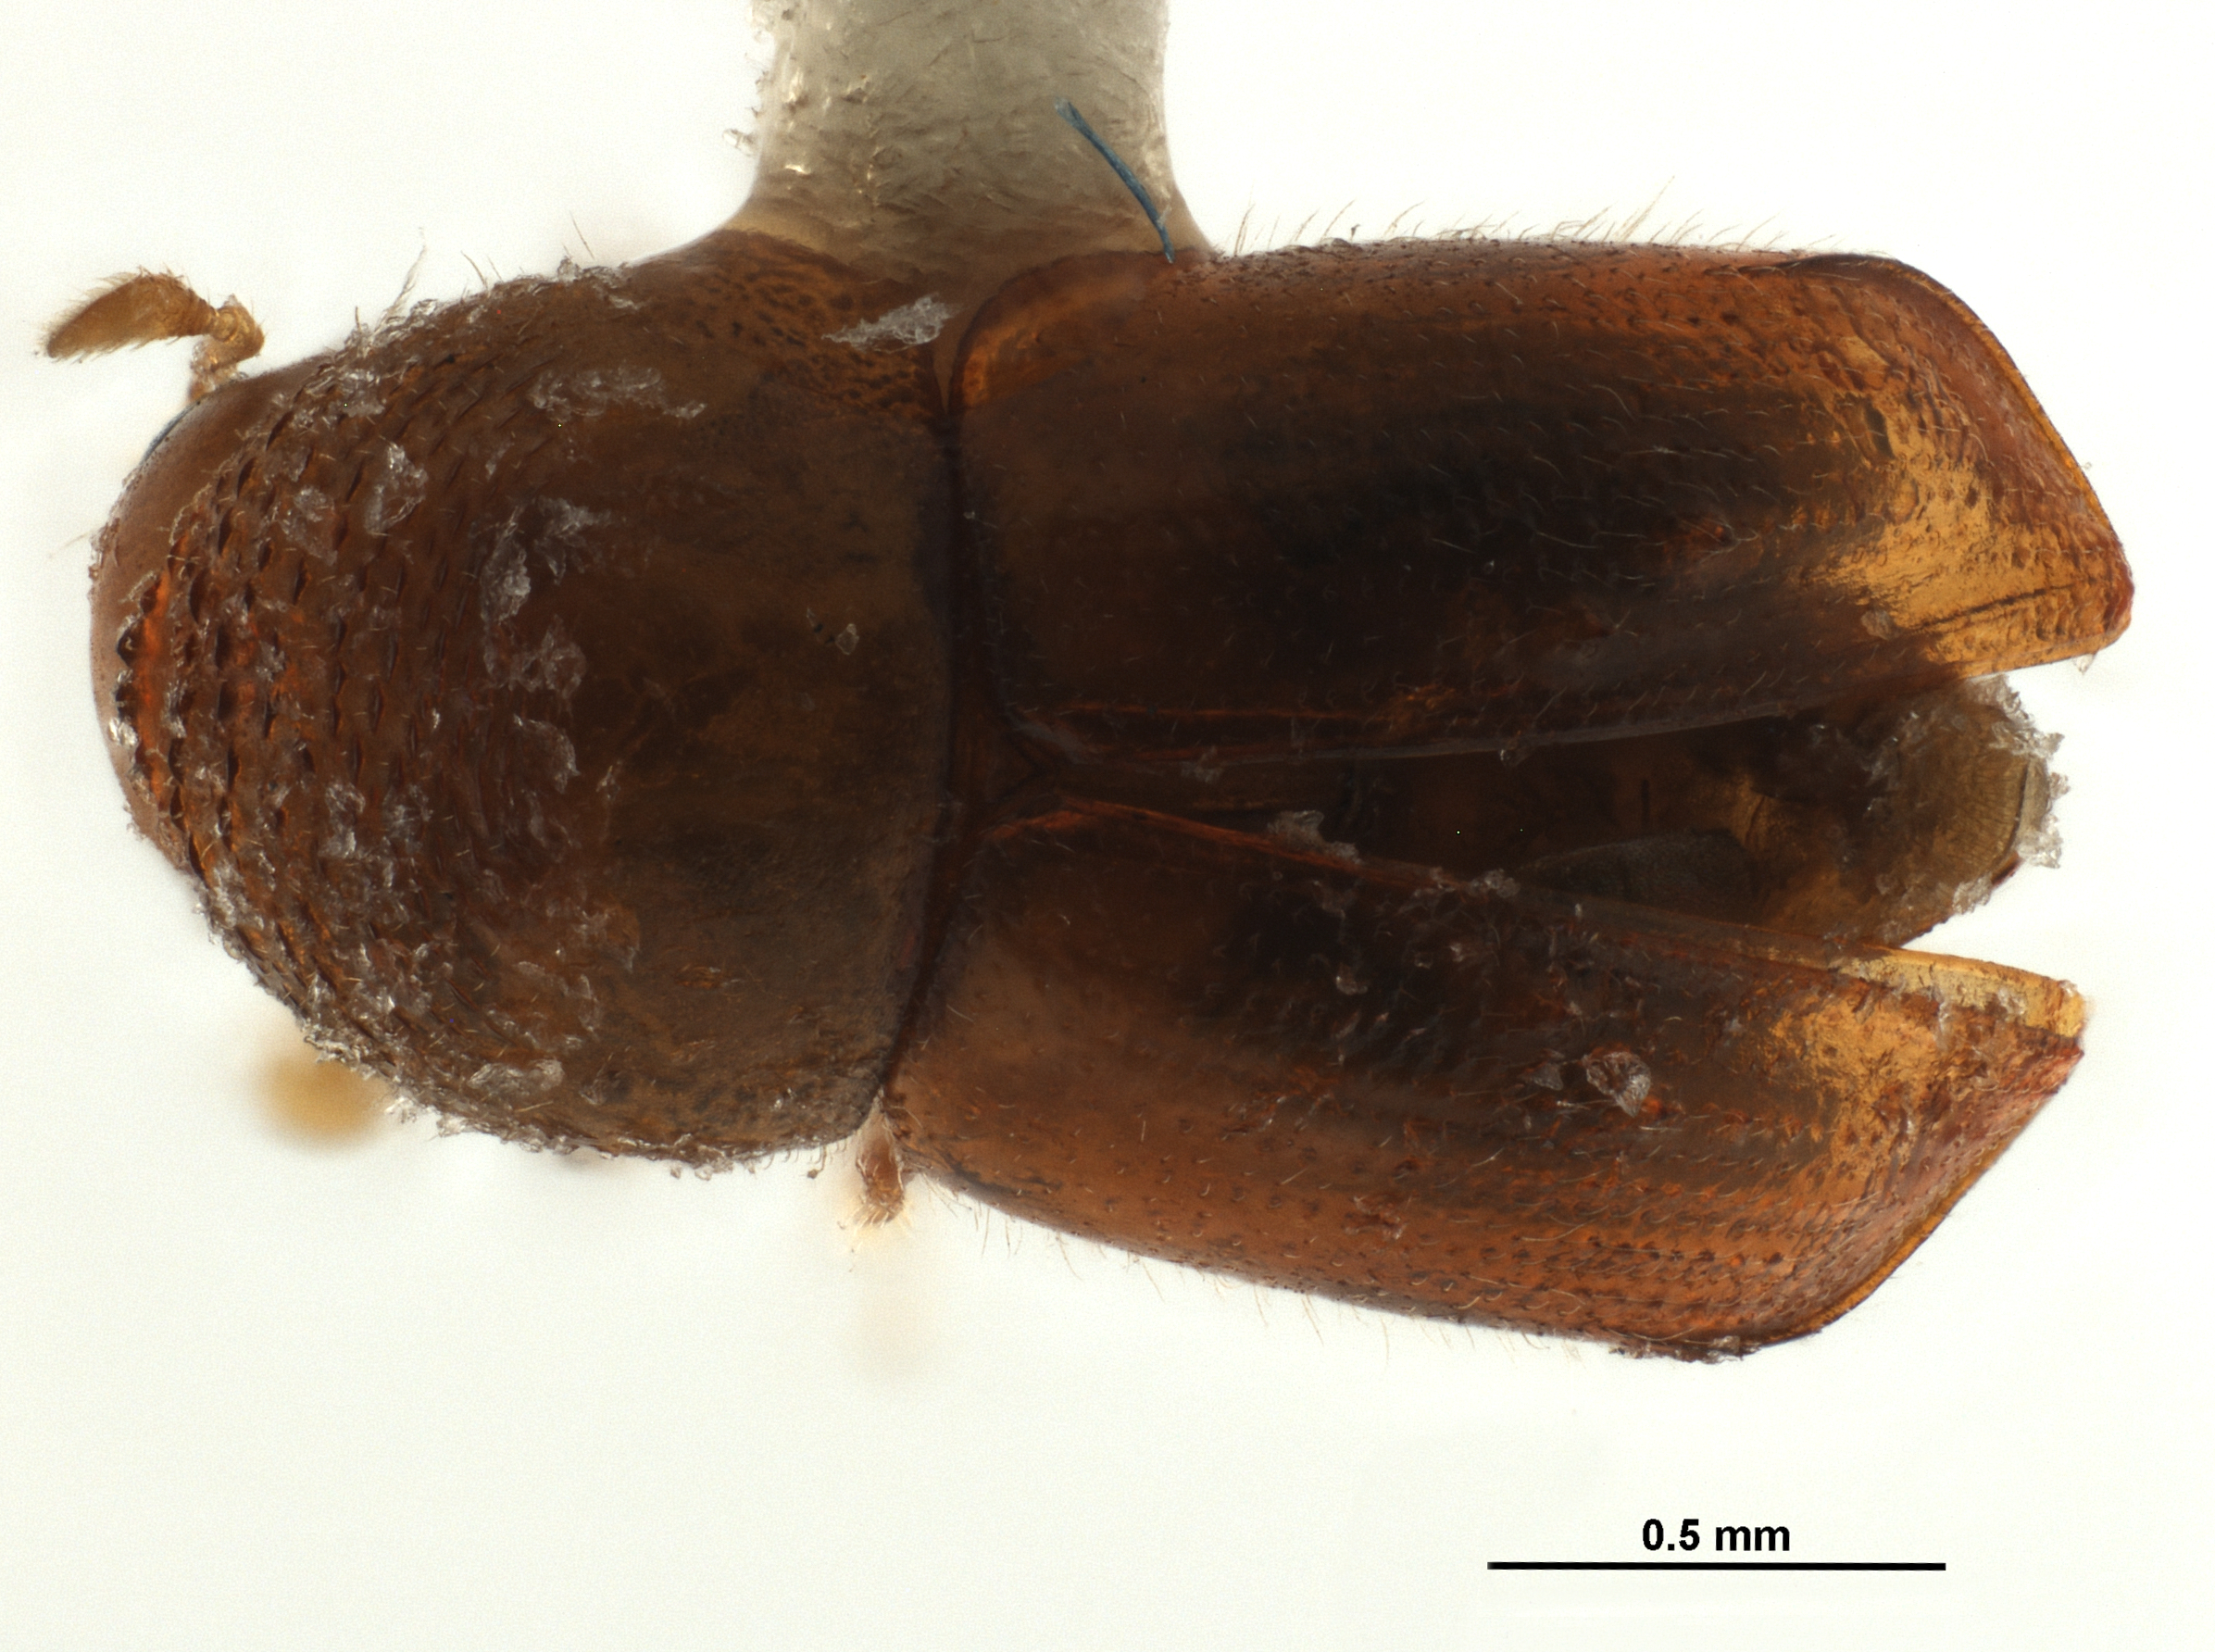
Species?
Diuncus adossuarius
